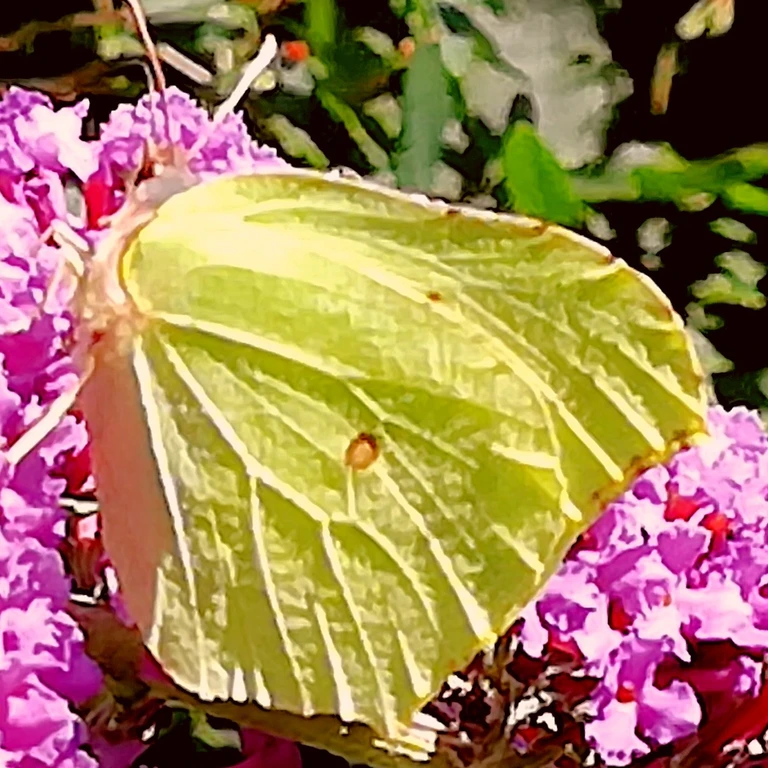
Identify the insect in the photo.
Gonepteryx rhamni
